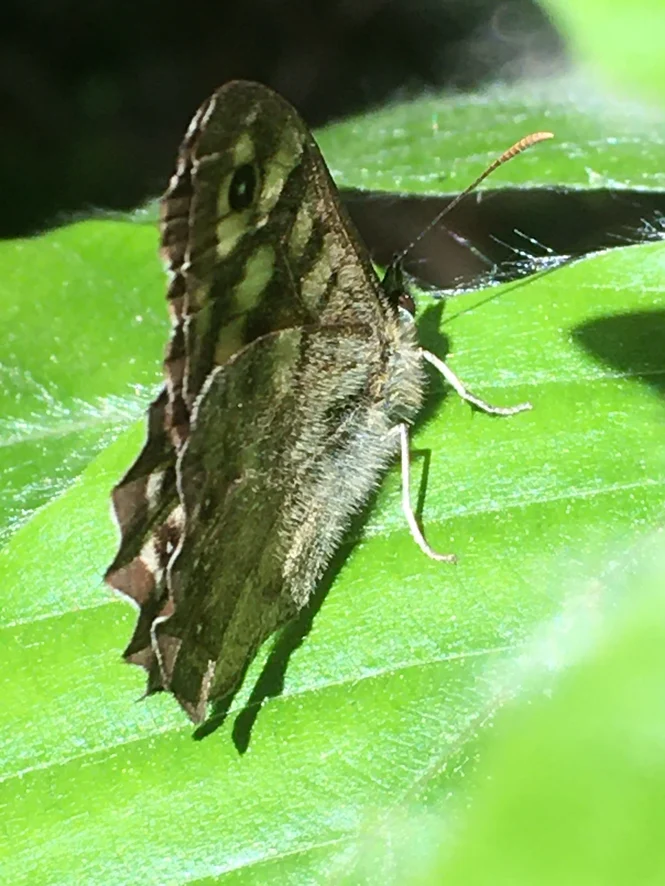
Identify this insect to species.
Pararge aegeria
